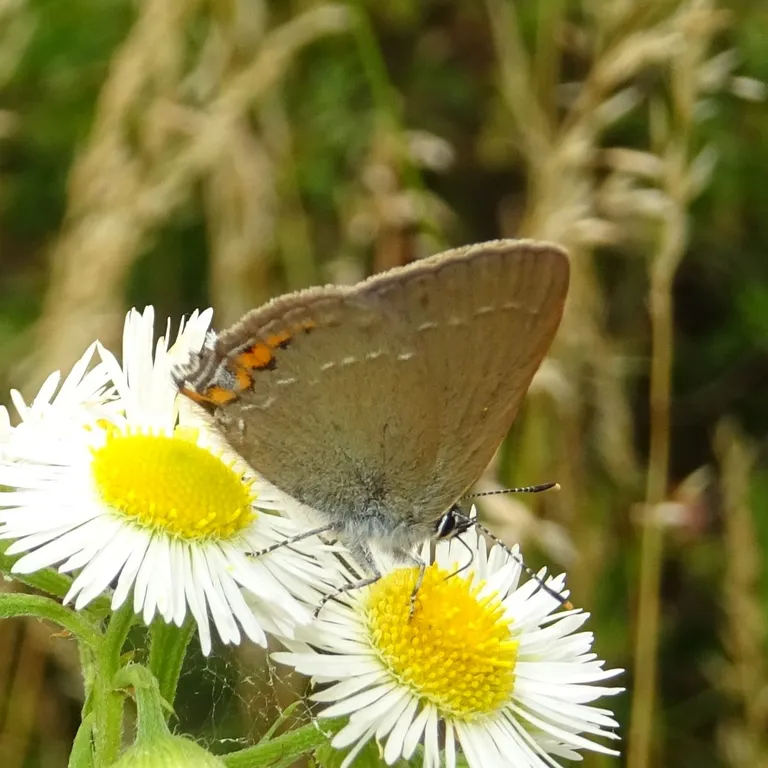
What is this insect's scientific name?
Satyrium acaciae (also Strymon acaciae)
